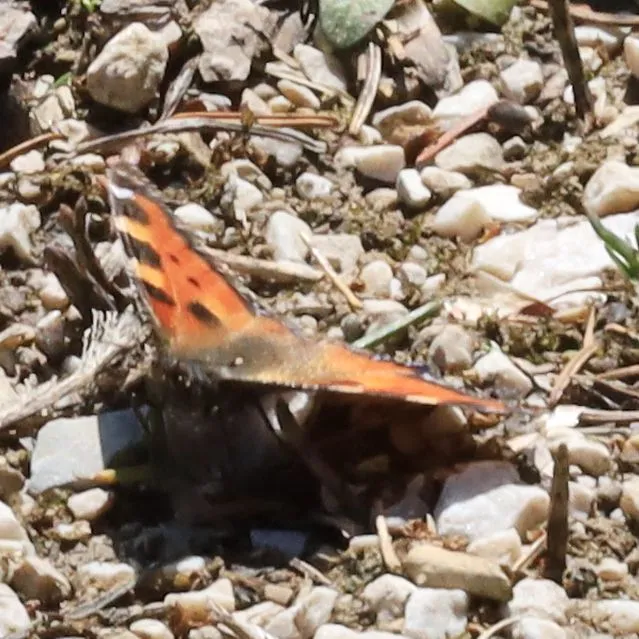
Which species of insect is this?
Aglais urticae
